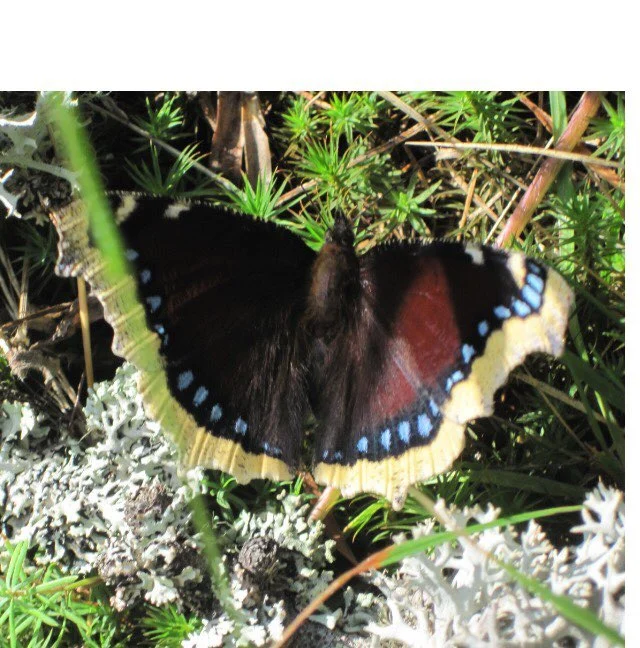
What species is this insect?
Nymphalis antiopa
